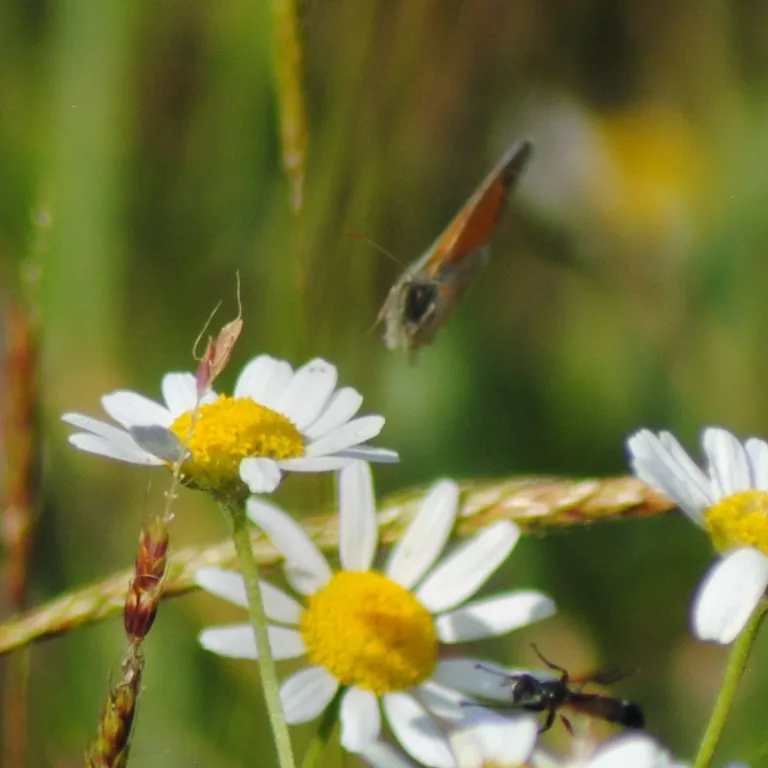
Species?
Coenonympha pamphilus
